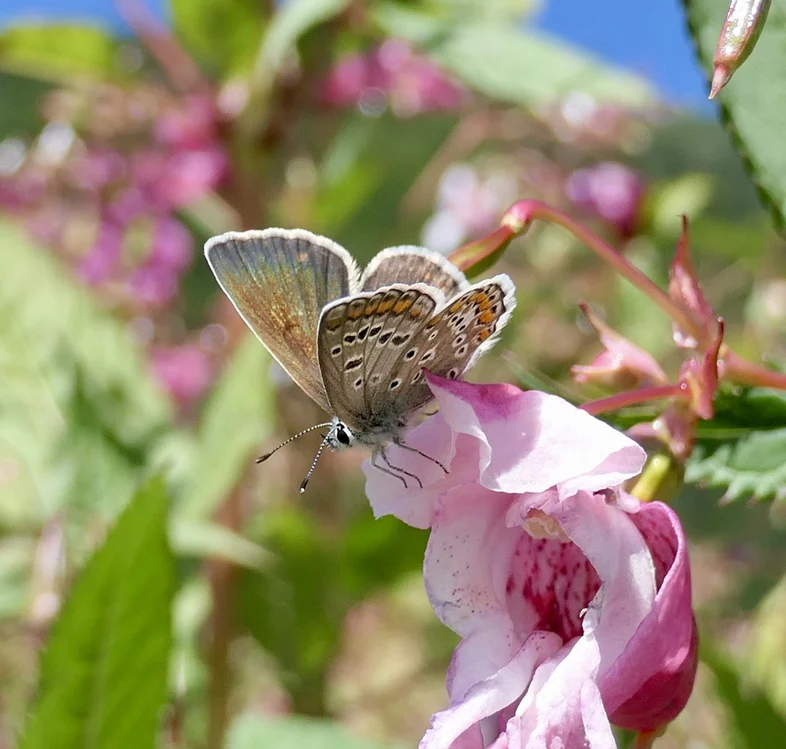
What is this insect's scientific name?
Polyommatus icarus
